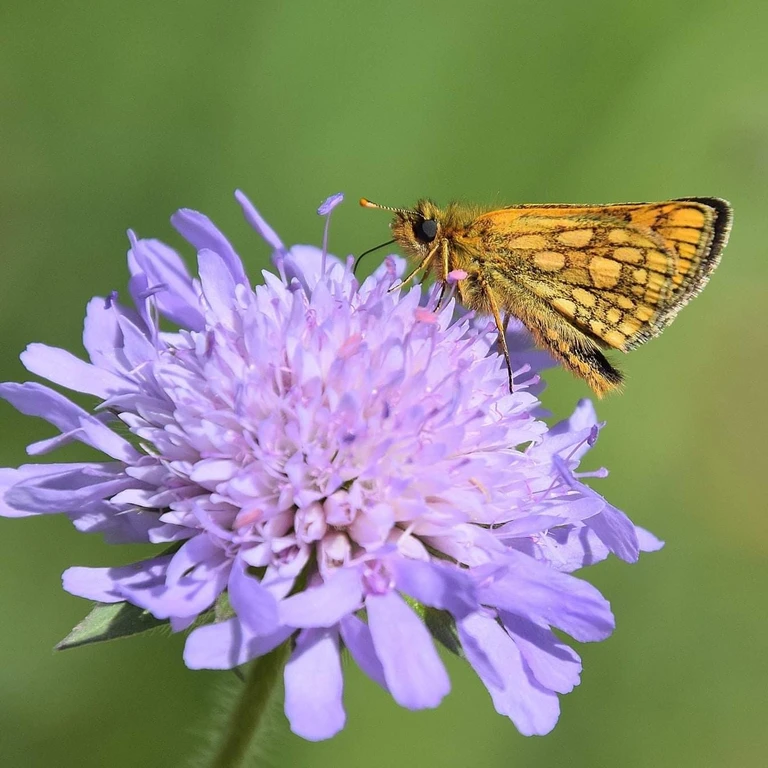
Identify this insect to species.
Carterocephalus palaemon
